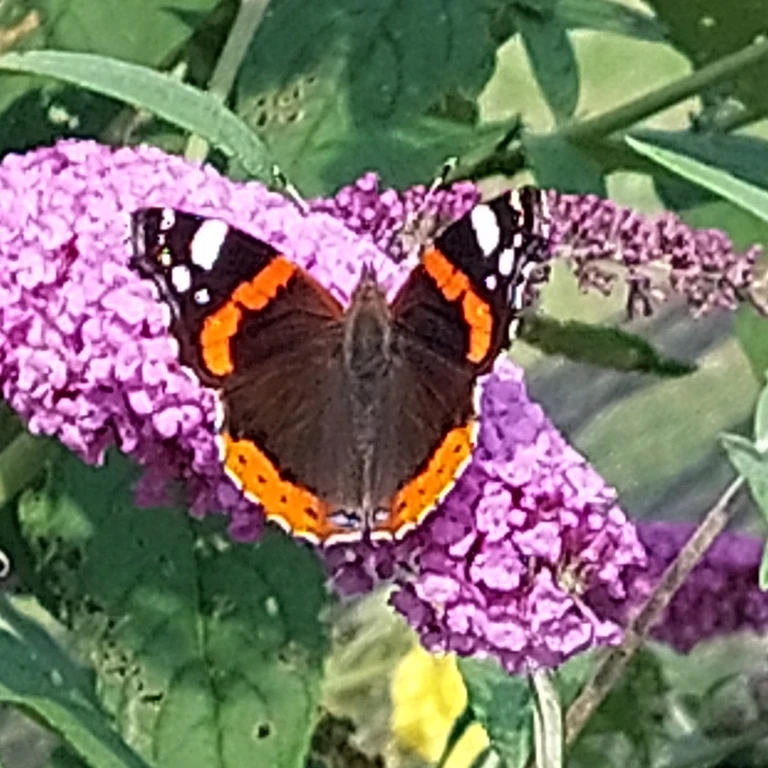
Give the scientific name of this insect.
Vanessa atalanta
